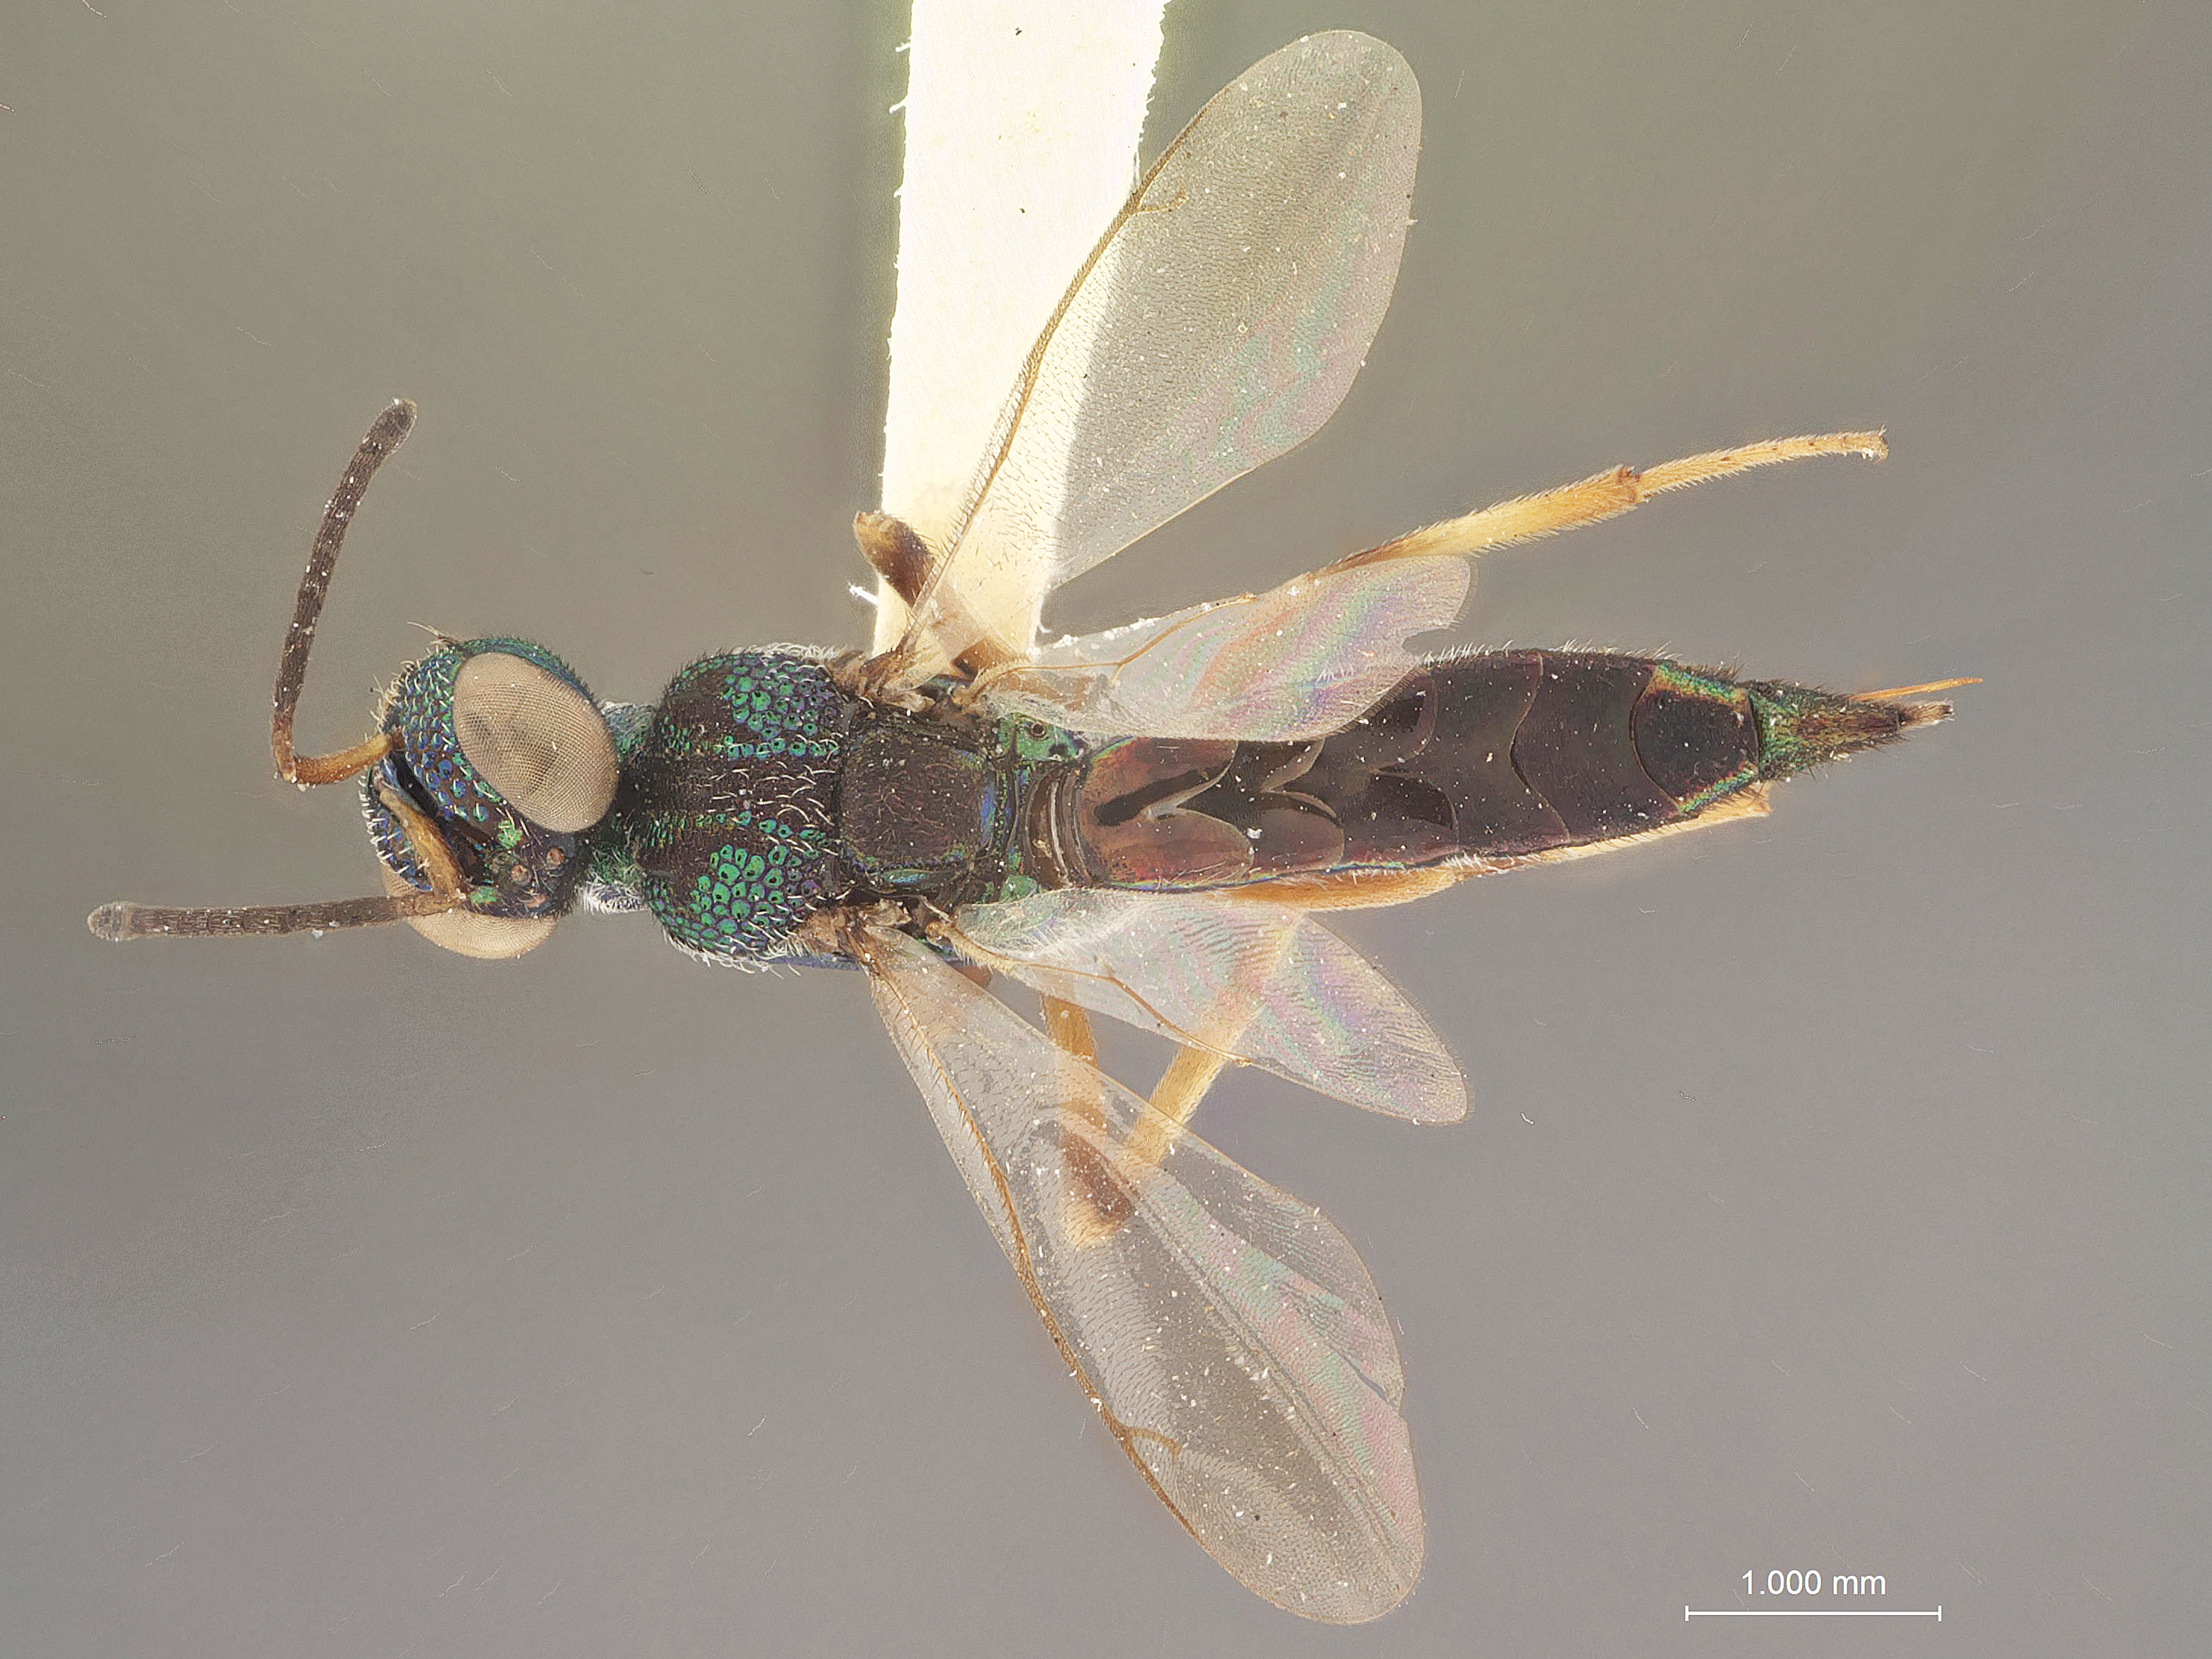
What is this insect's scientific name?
Balcha laciniosa
